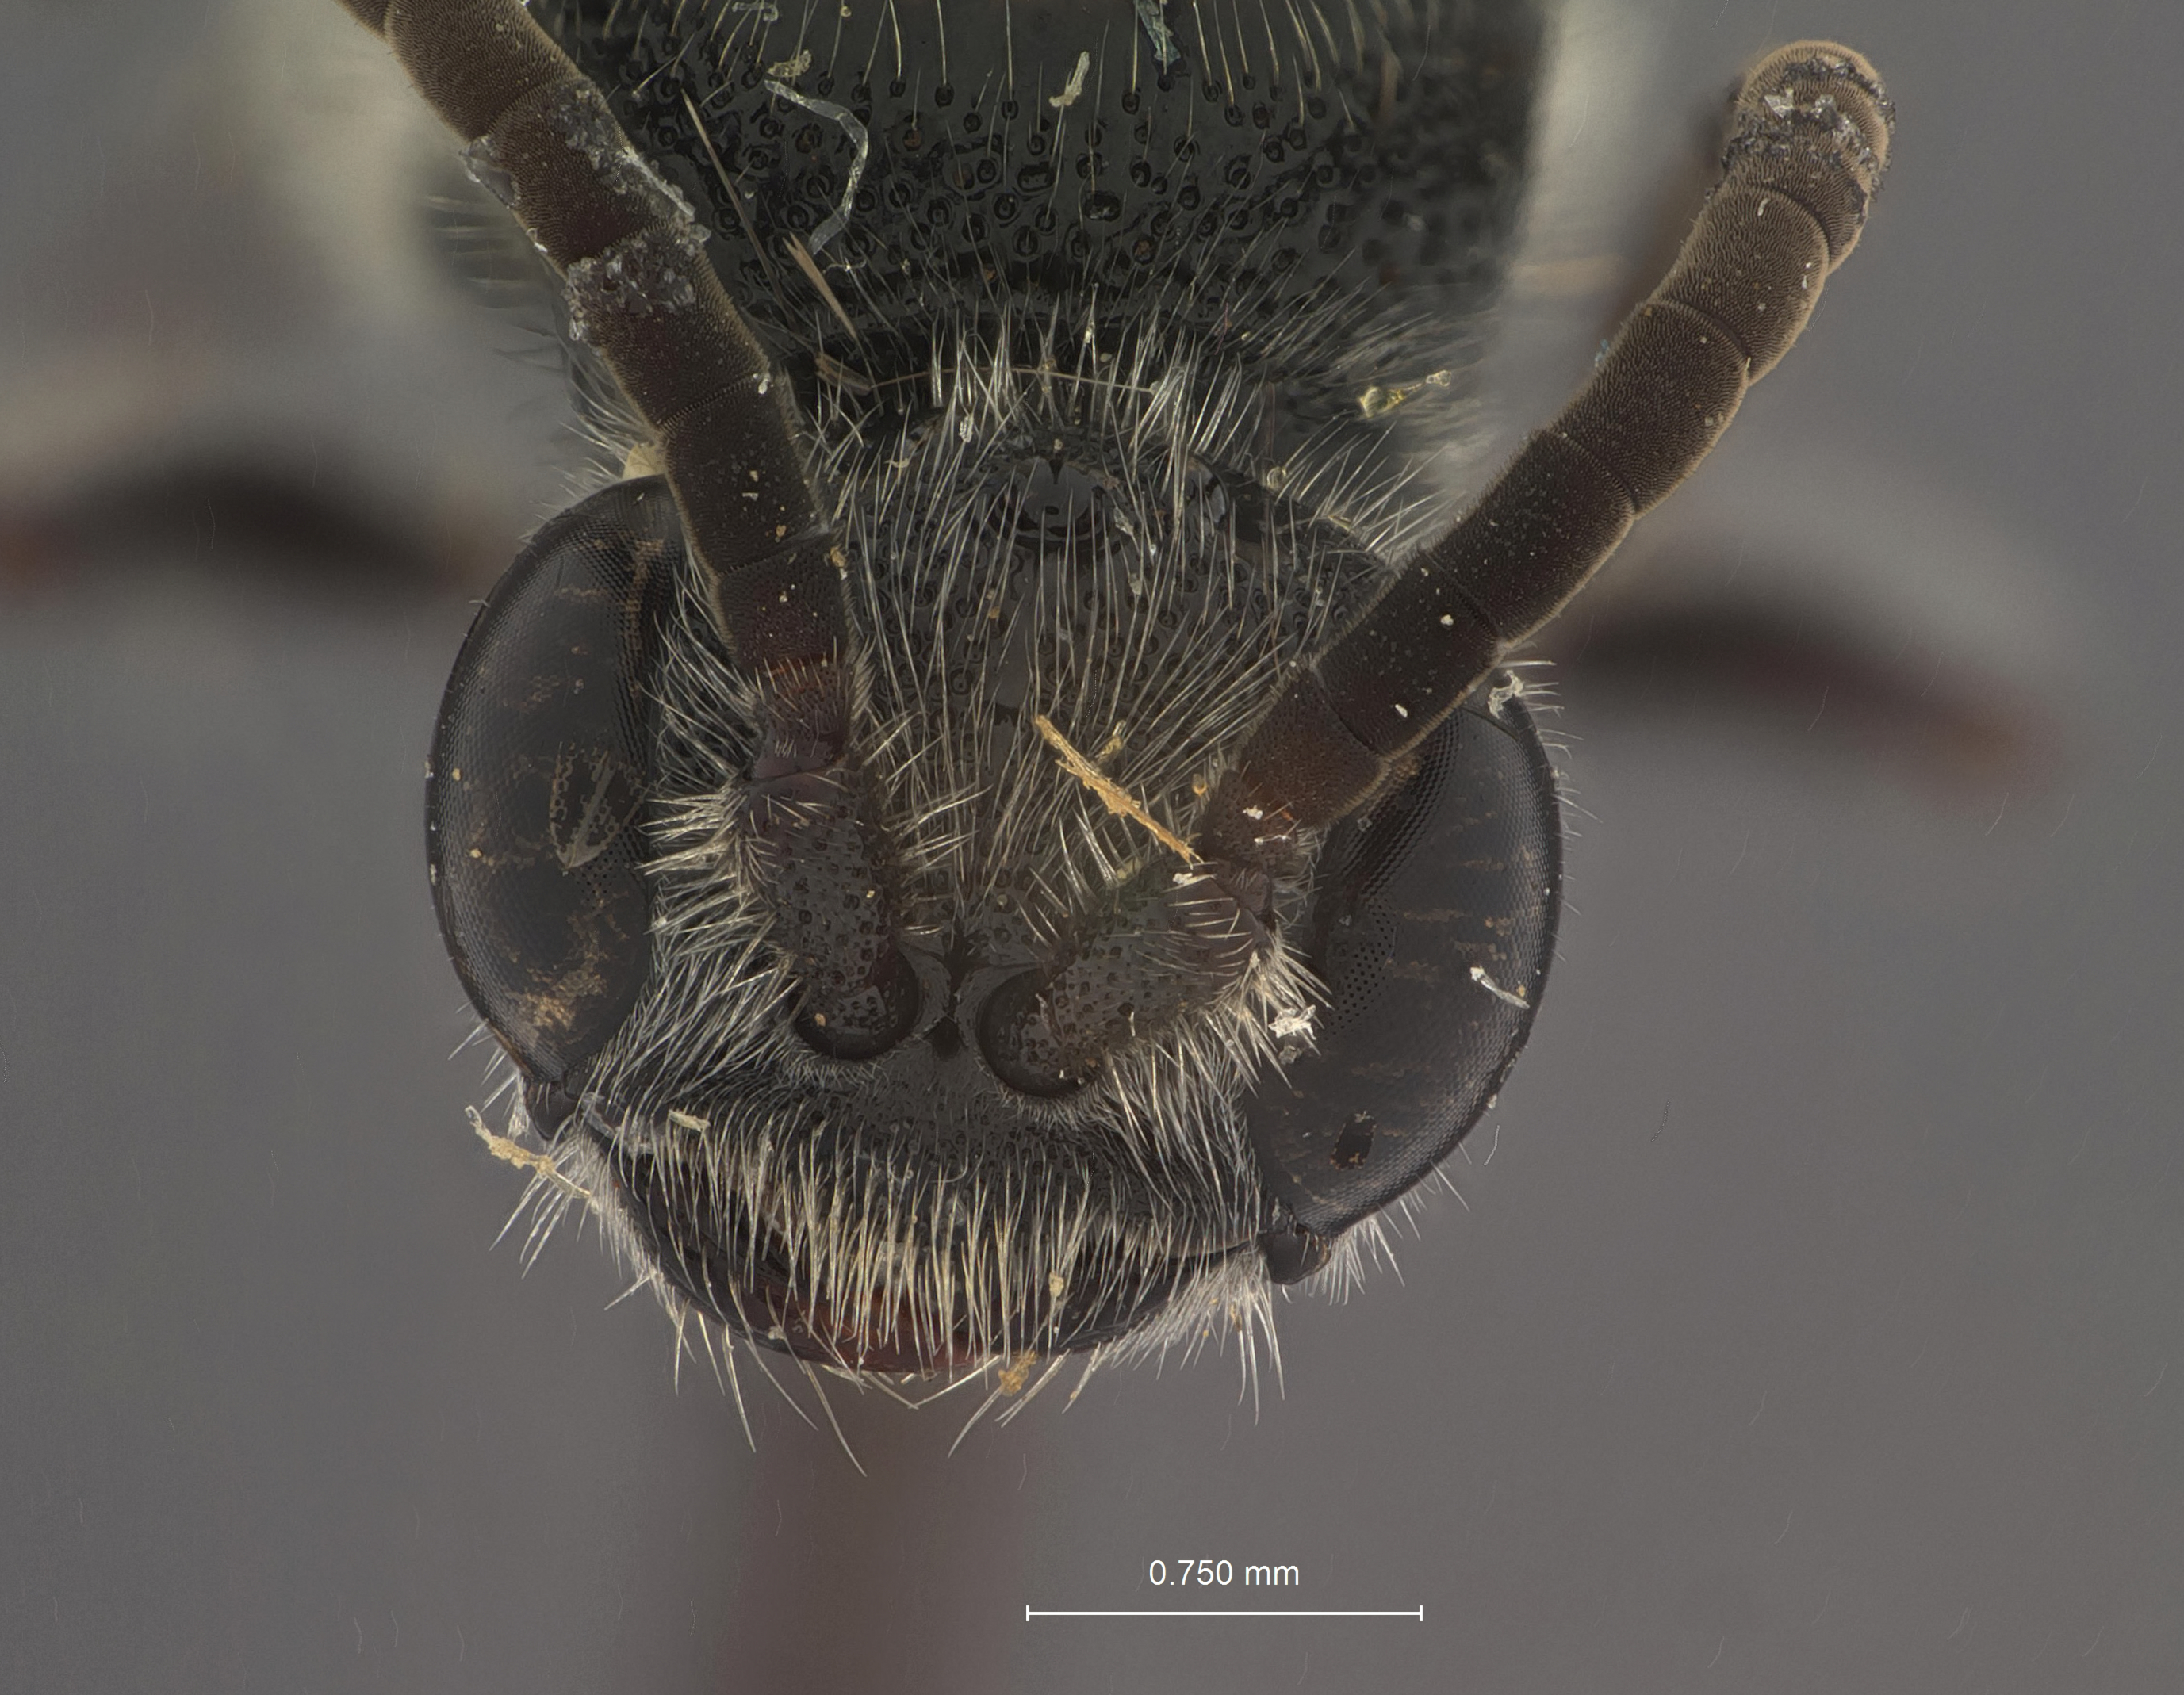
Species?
Tiphia tuxpa
